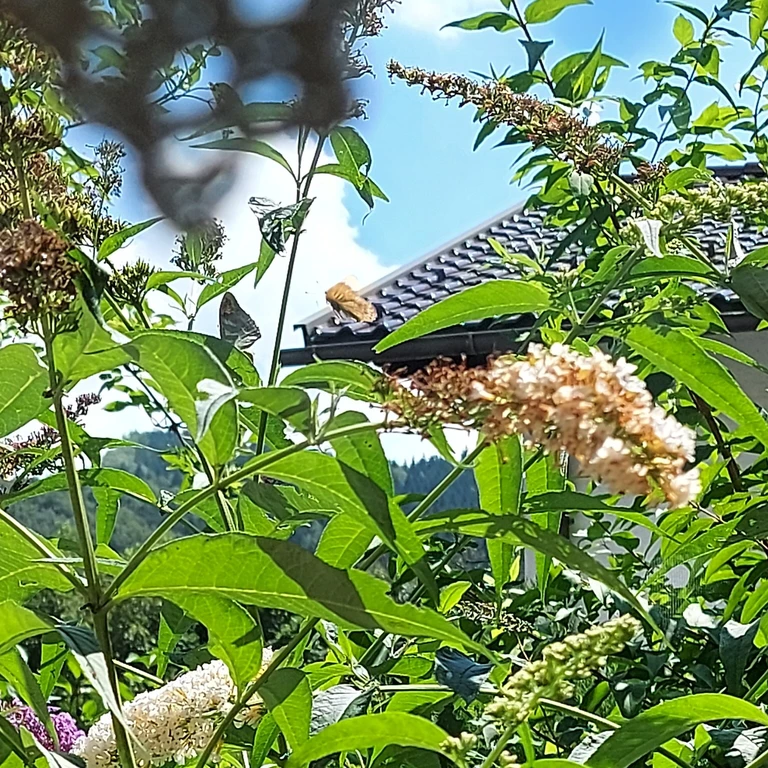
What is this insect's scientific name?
Argynnis paphia
